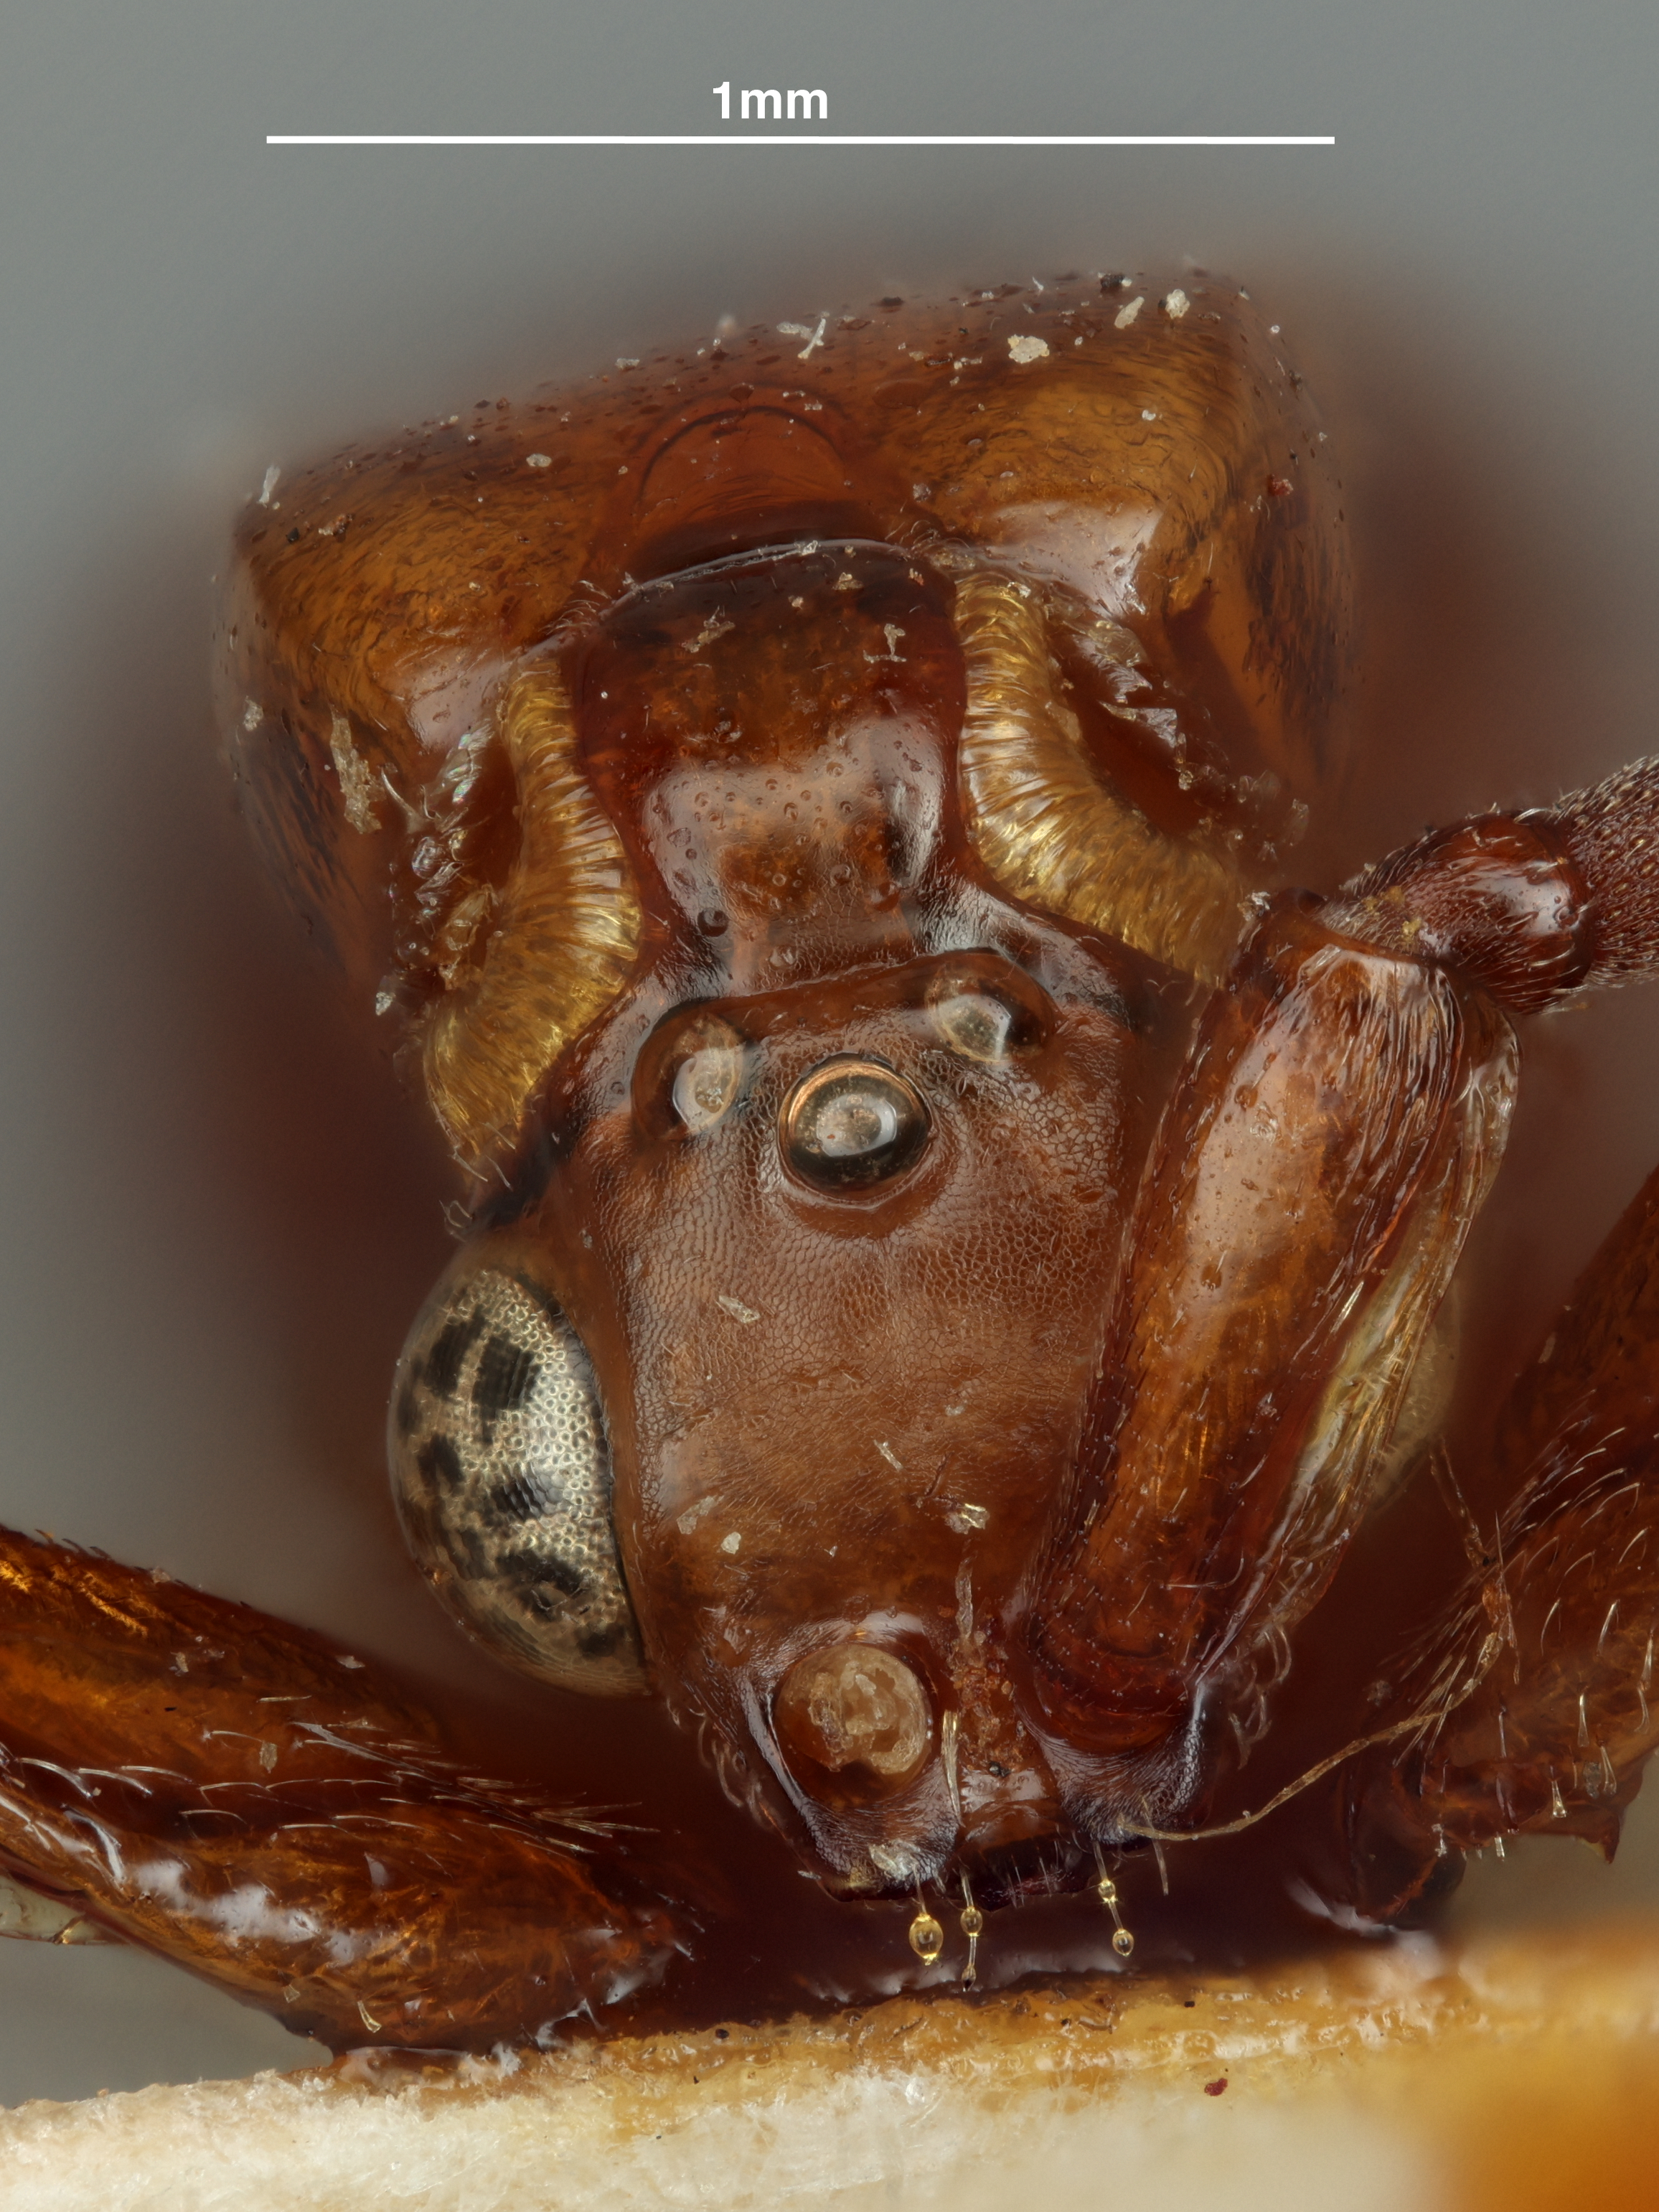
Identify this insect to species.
Loboscelidea rufa
